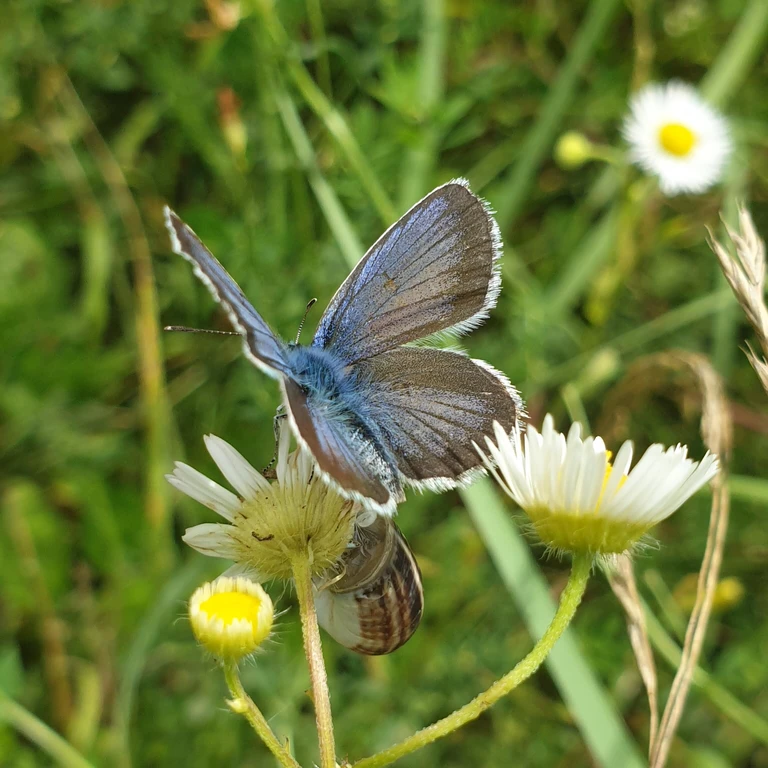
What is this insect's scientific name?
Plebejus argus
